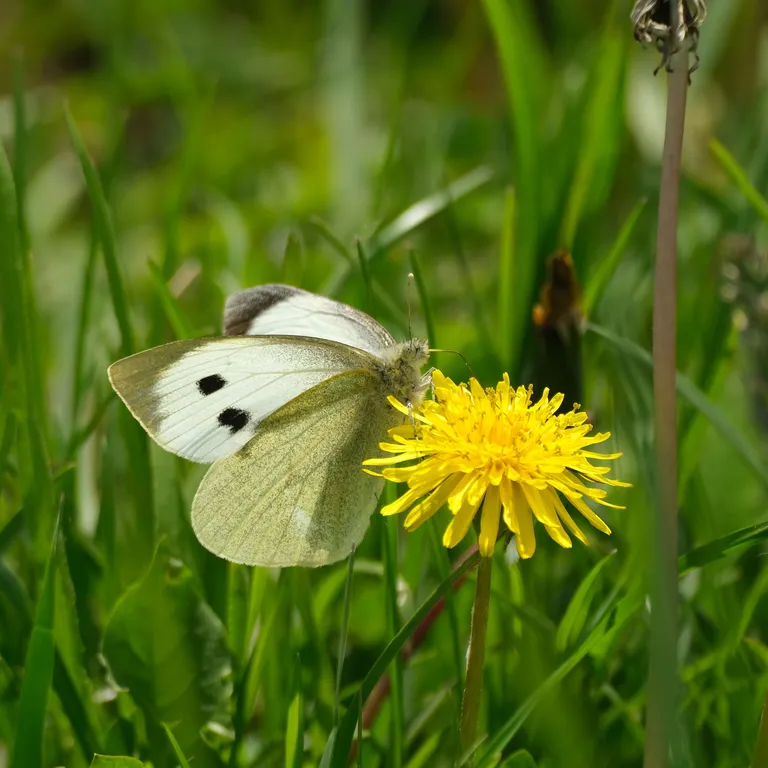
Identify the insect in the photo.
Pieris brassicae
